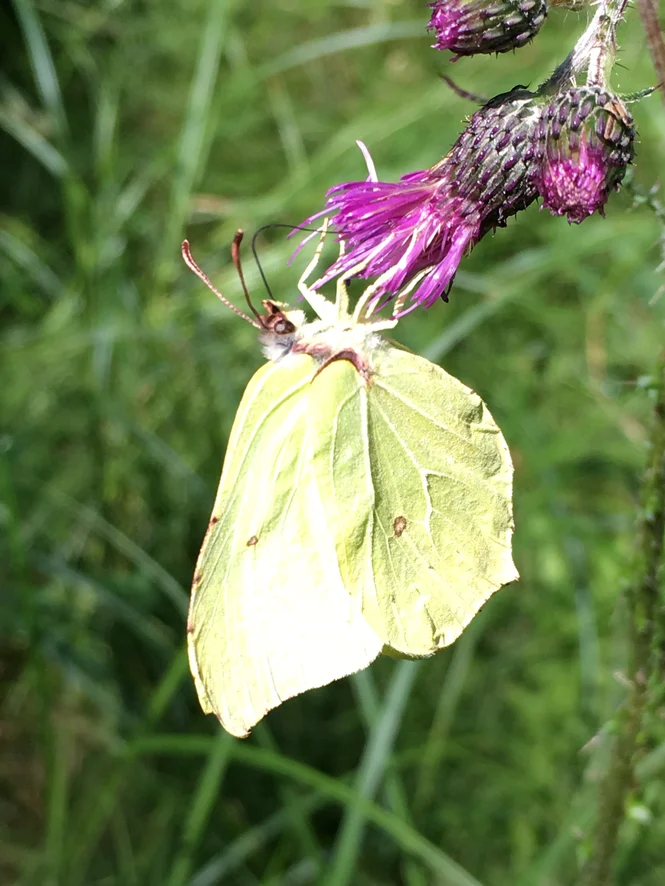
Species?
Gonepteryx rhamni
